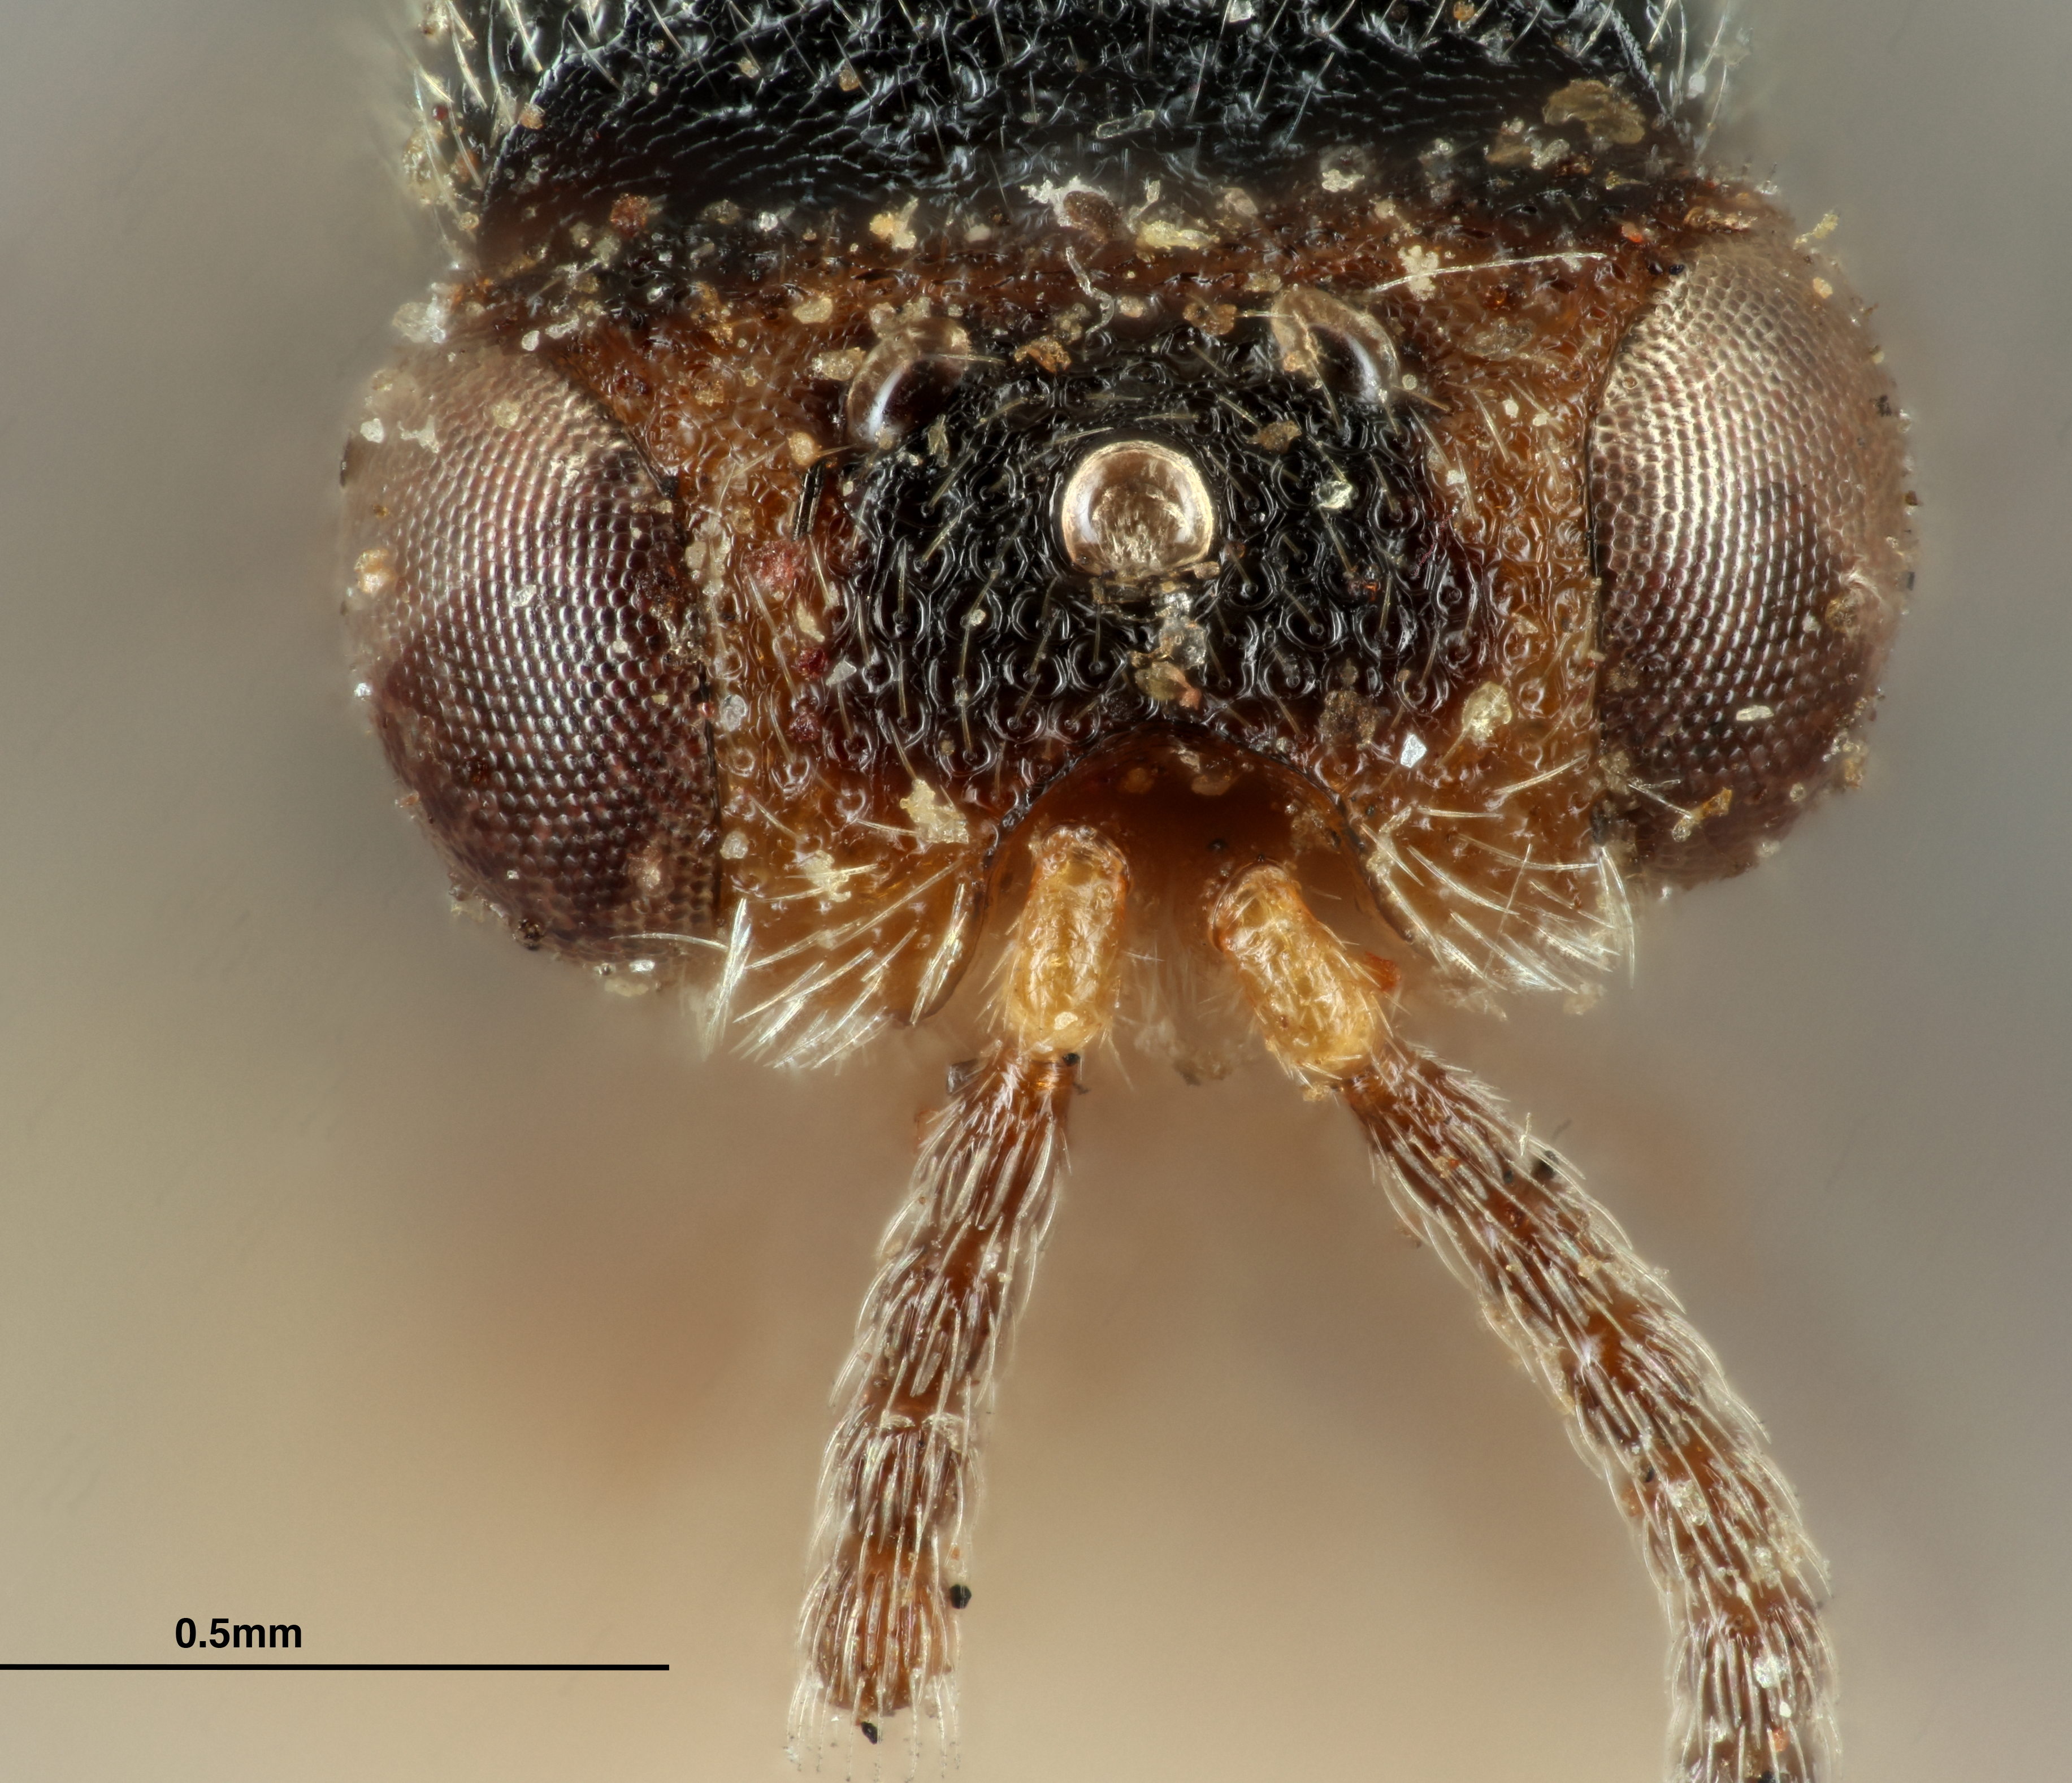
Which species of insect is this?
Eurytoma lycti
